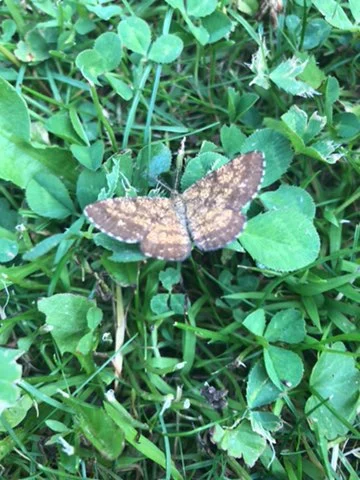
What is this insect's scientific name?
Ematurga atomaria
